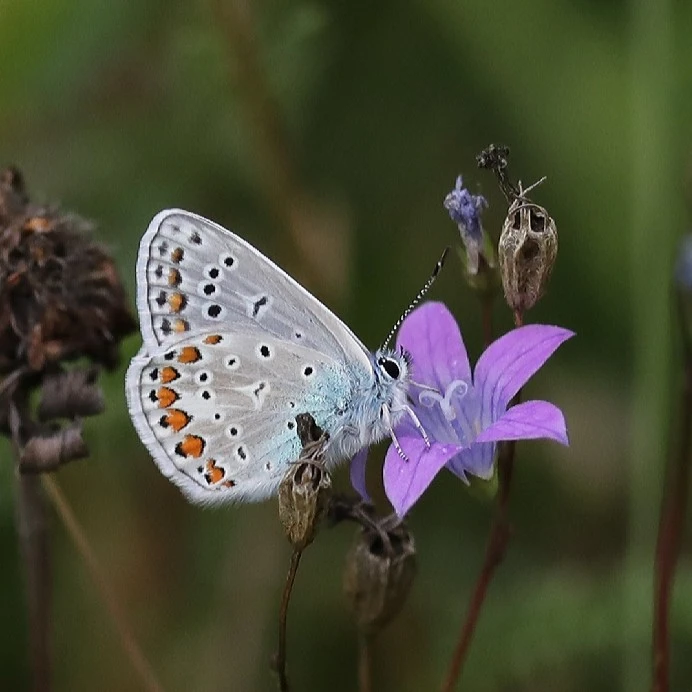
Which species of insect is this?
Polyommatus icarus
